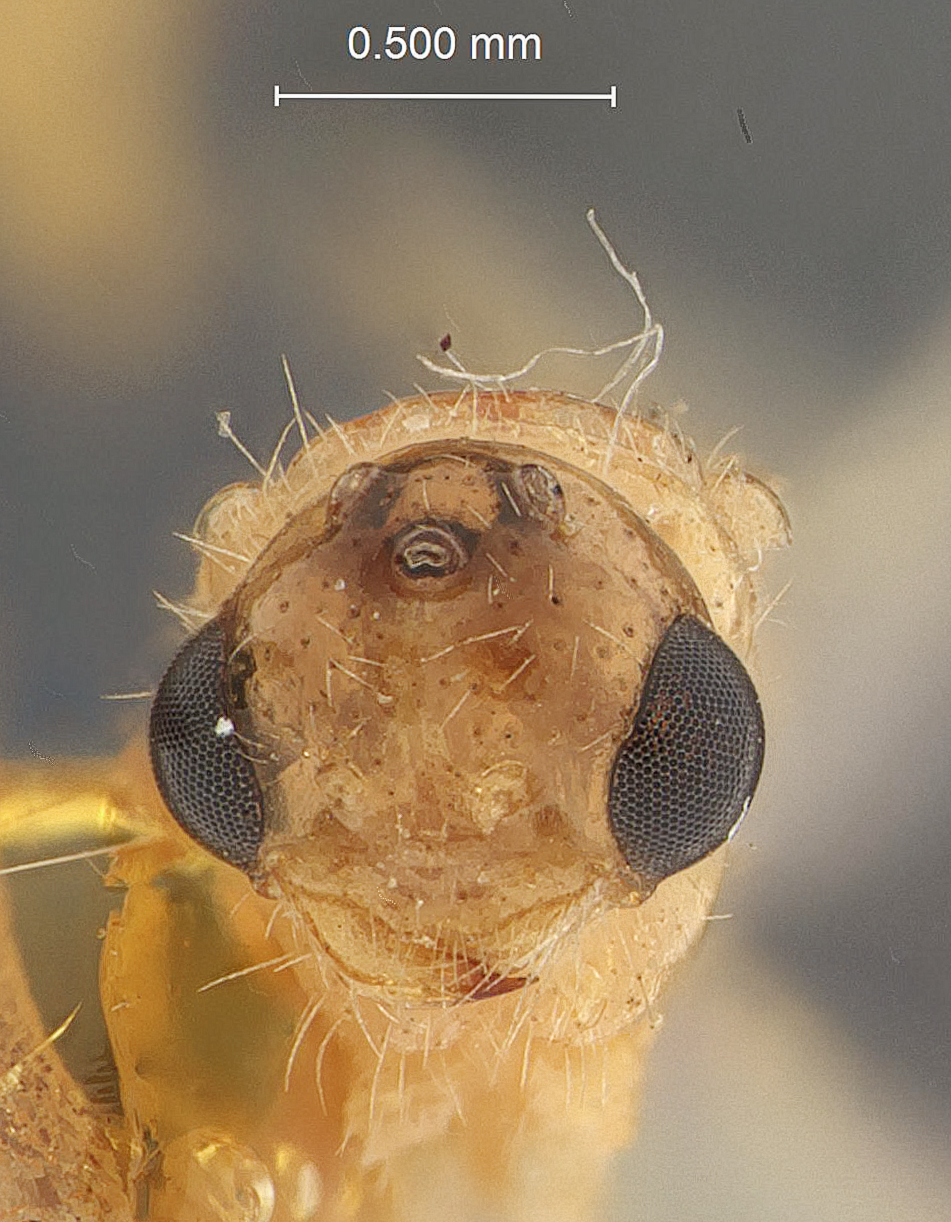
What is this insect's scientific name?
Photopsis nanus
